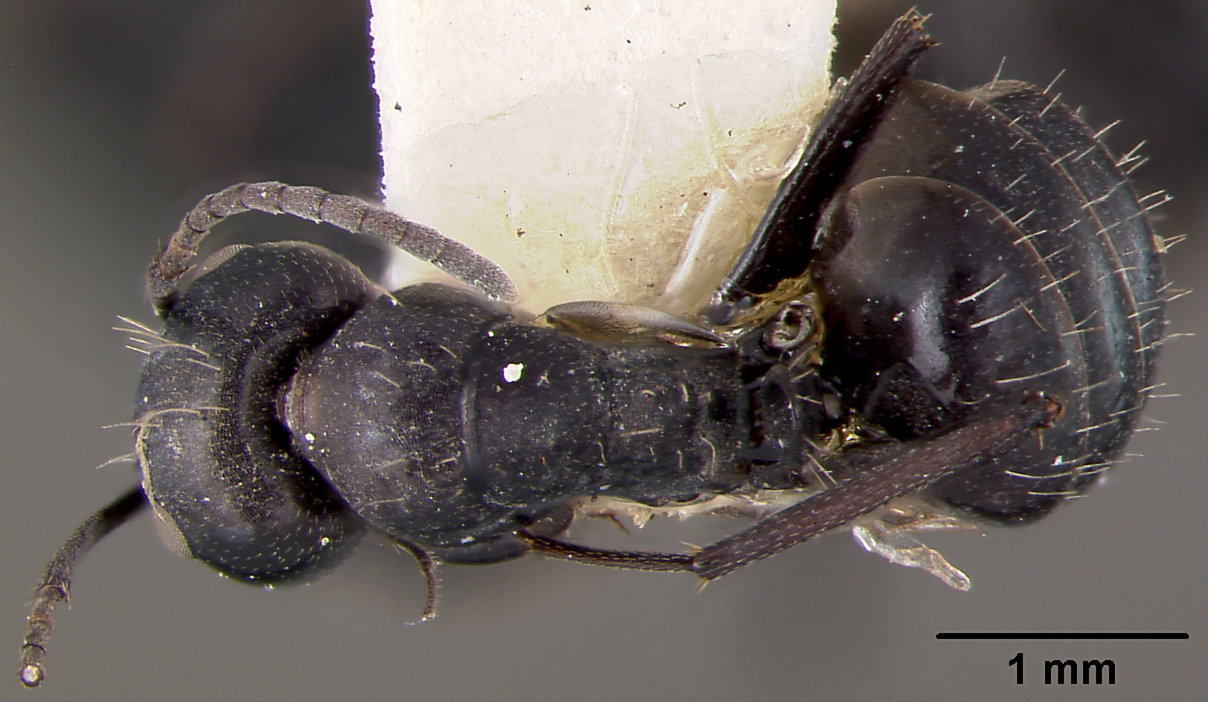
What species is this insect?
Camponotus vividus
